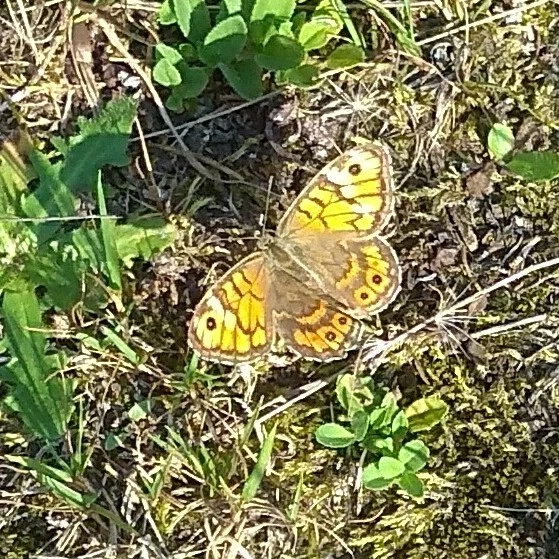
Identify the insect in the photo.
Lasiommata megera (also Pararge megera)
